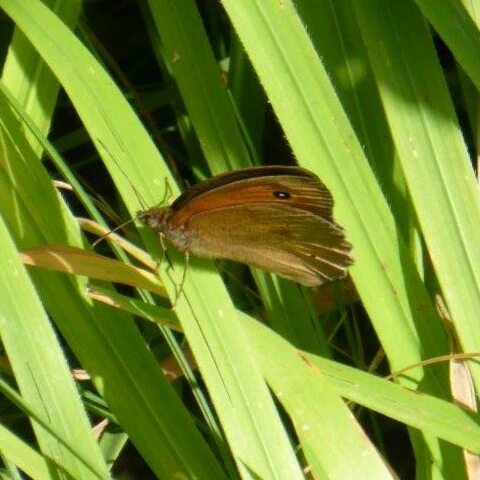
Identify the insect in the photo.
Maniola jurtina
